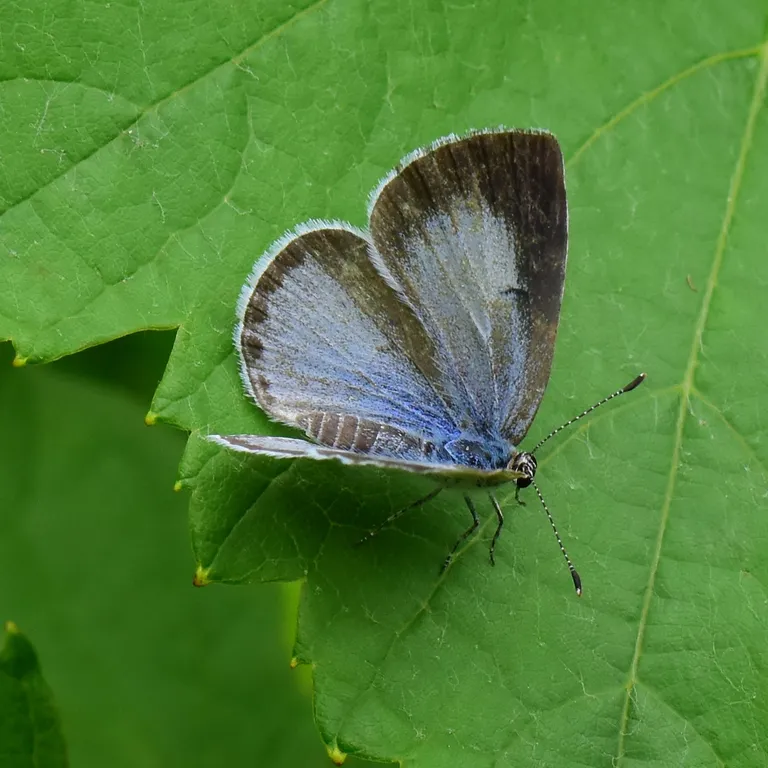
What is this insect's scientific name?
Celastrina argiolus
